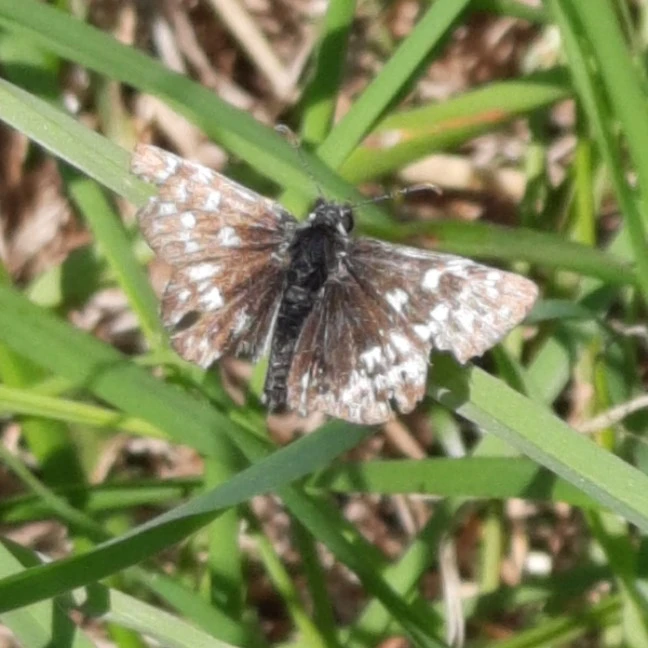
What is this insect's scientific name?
Pyrgus malvae
